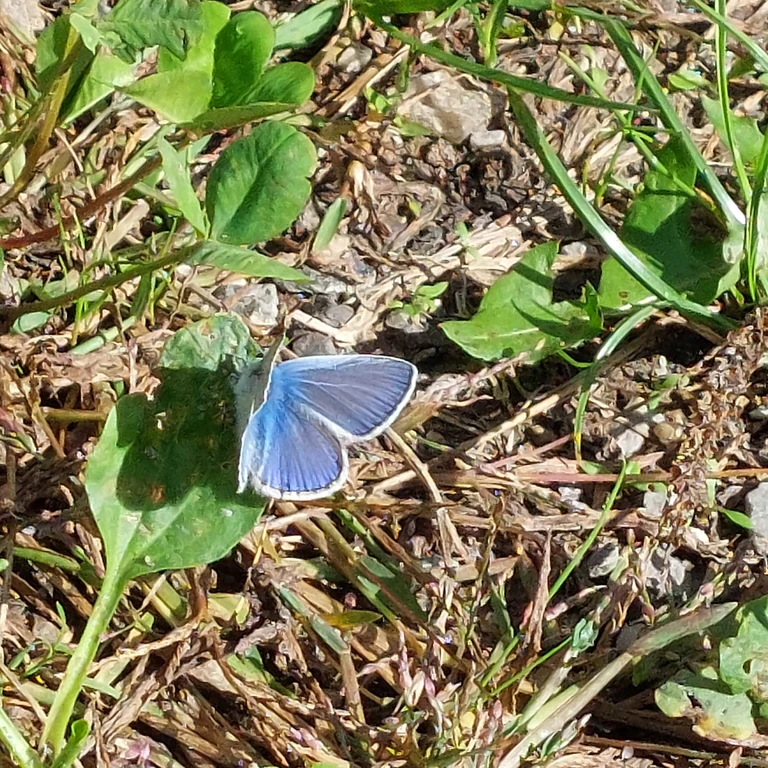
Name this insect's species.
Polyommatus icarus
